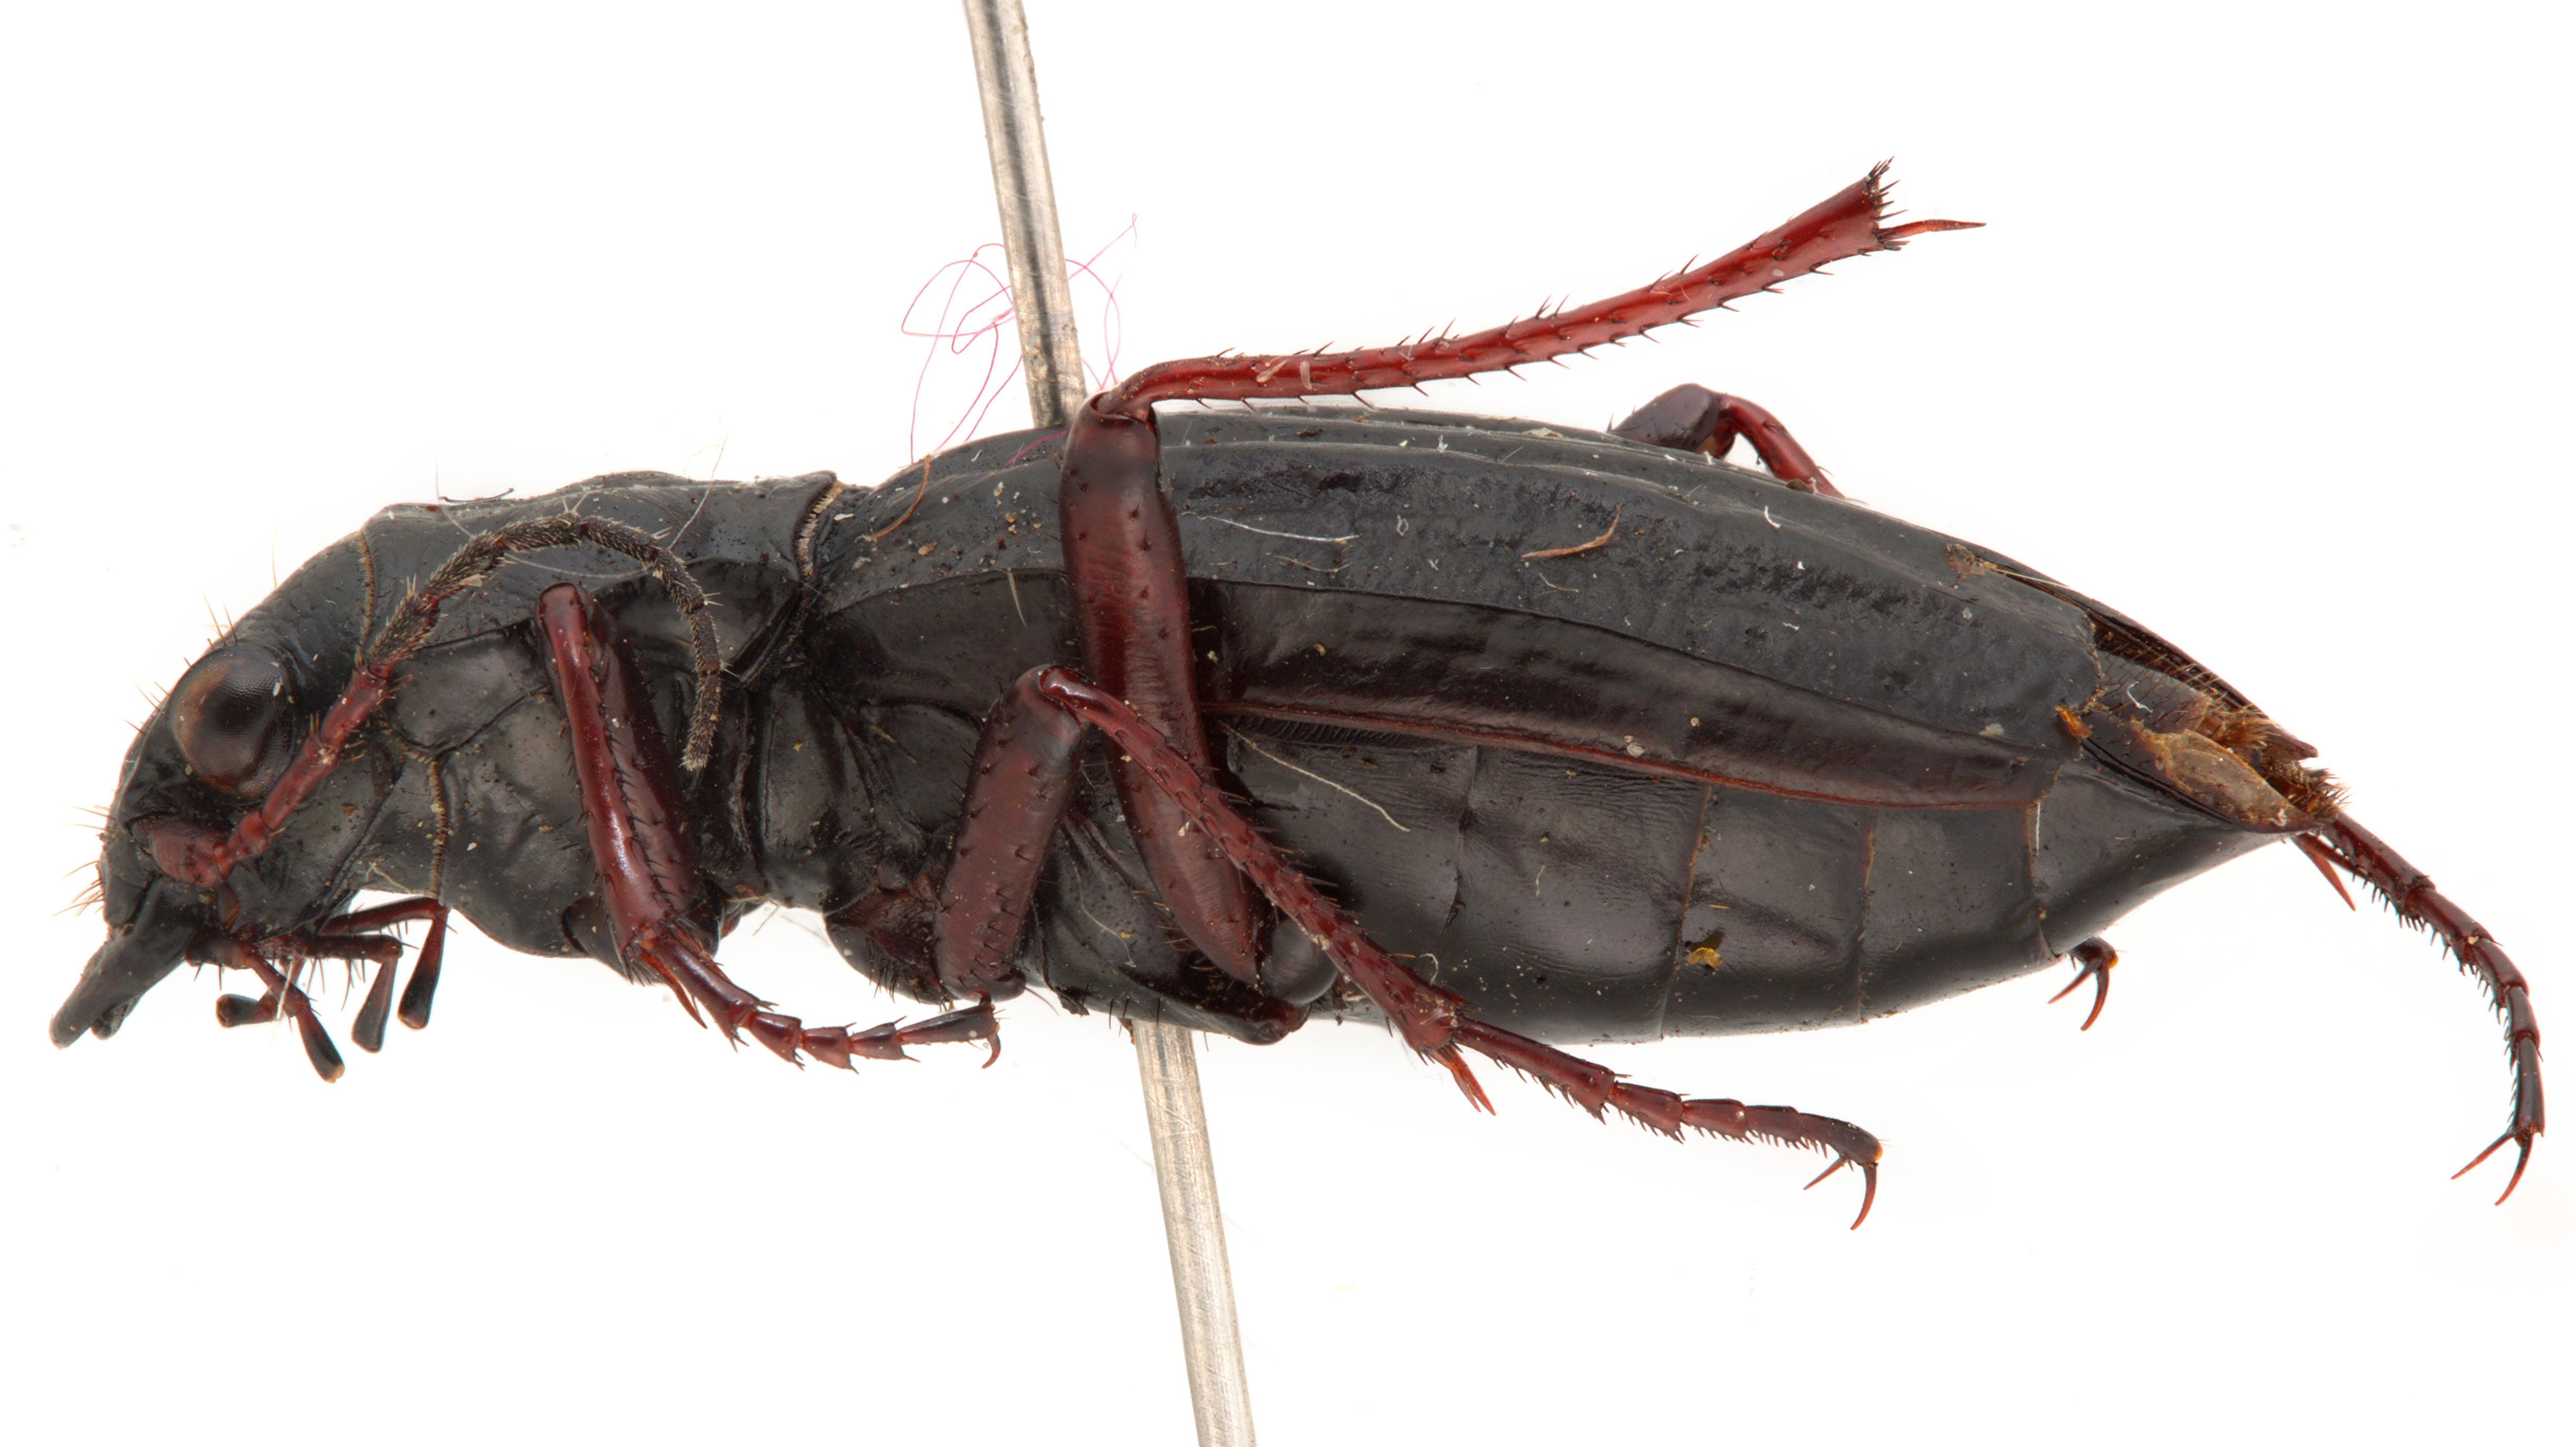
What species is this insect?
Picnochile fallaciosa
